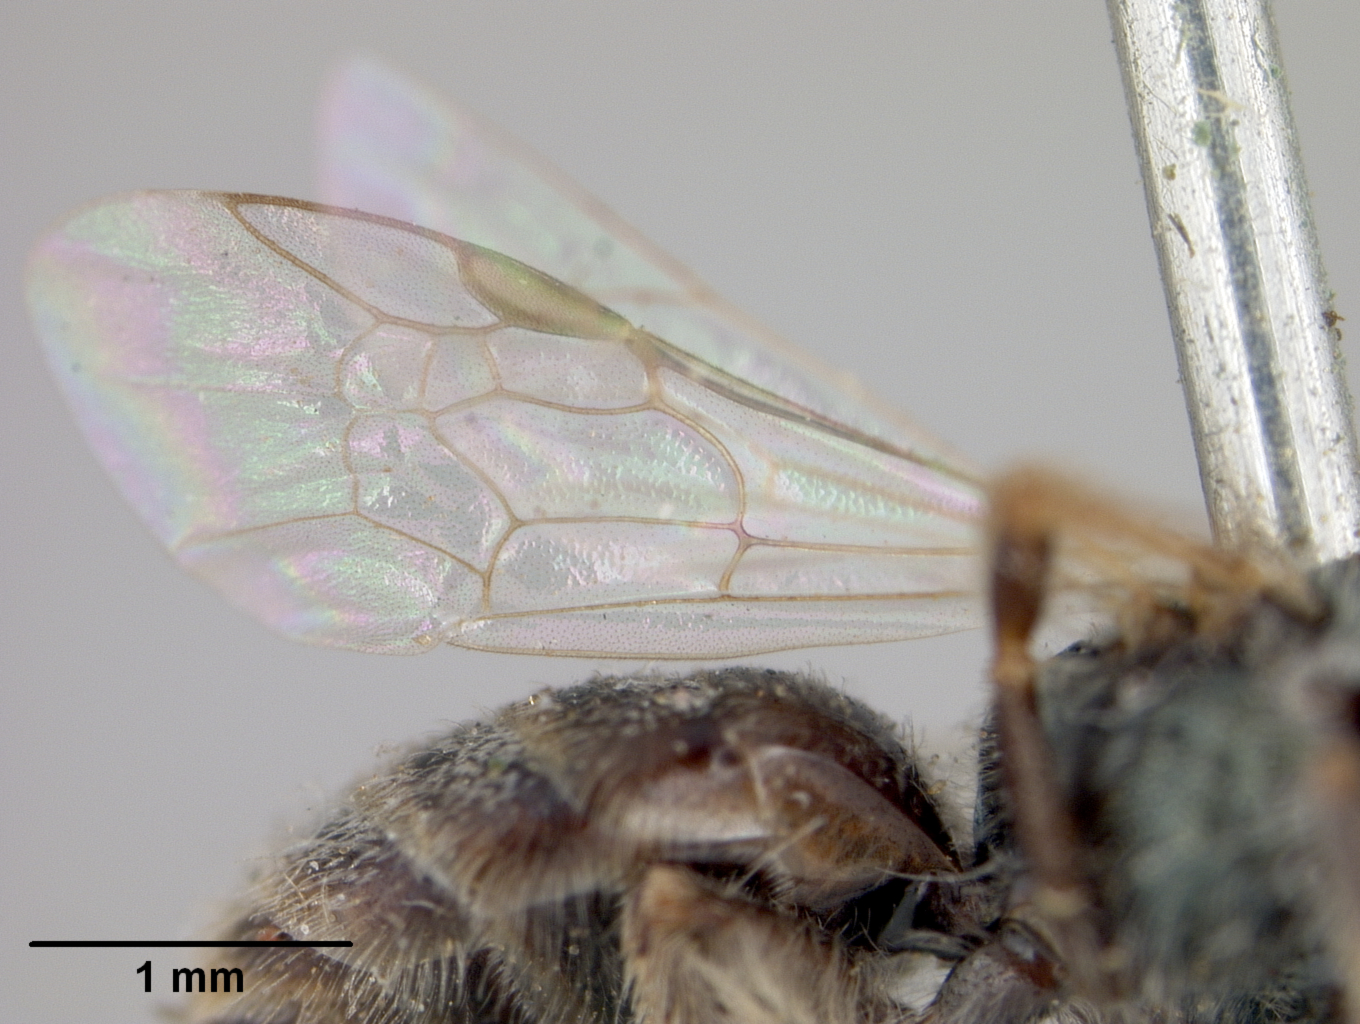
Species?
Halictus impavidus
